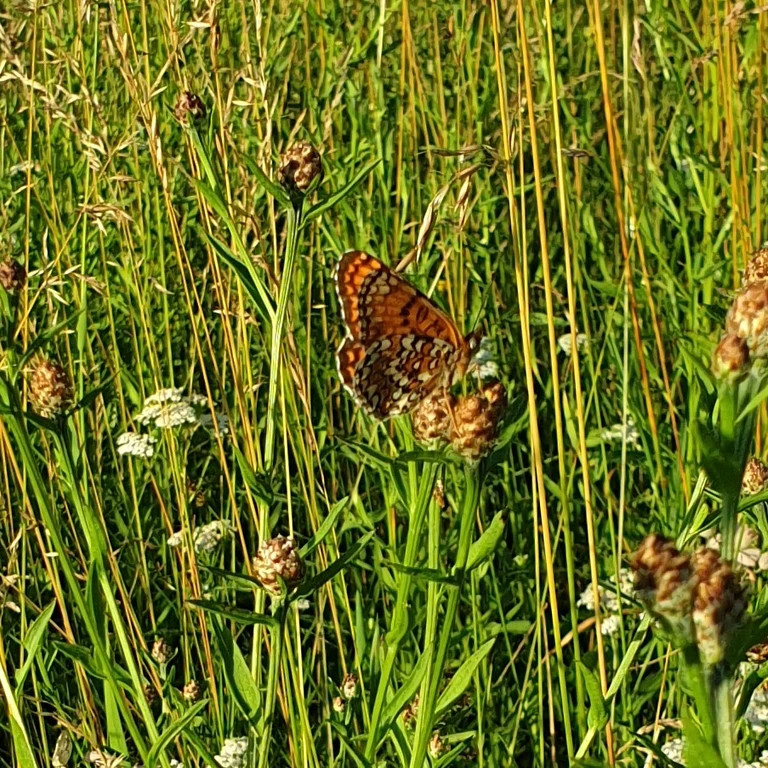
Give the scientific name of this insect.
Melitaea phoebe
